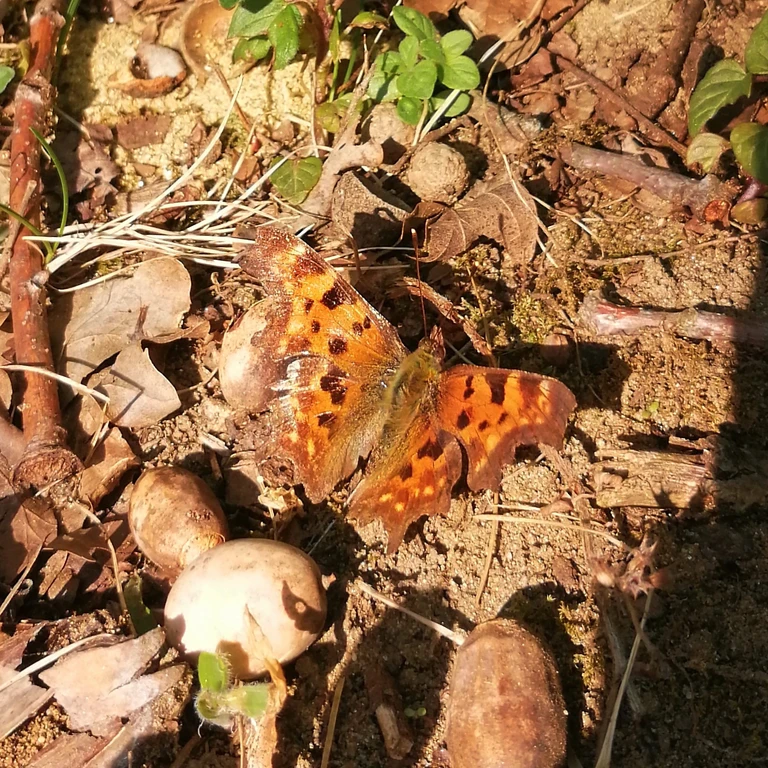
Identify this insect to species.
Polygonia c-album
